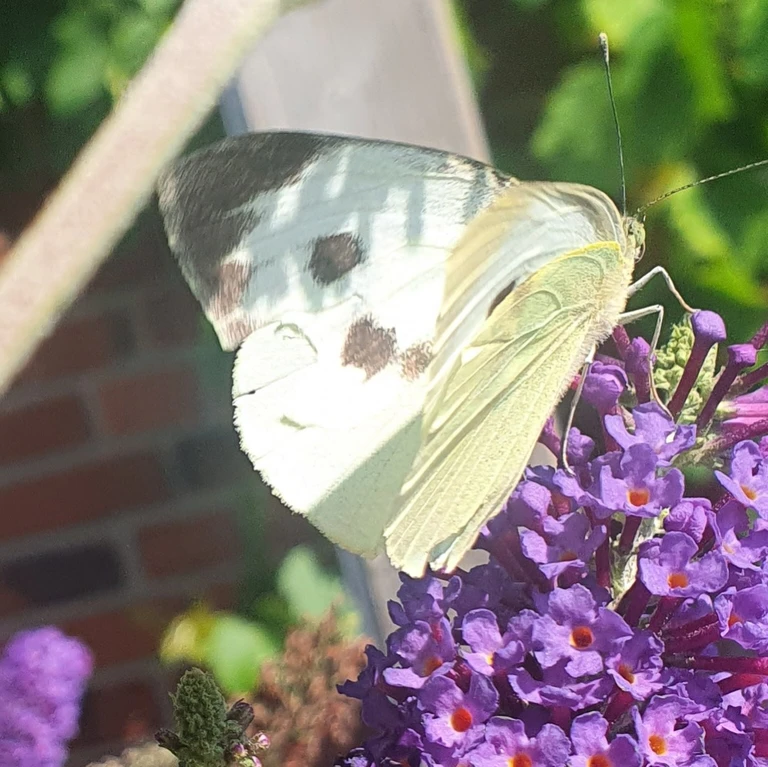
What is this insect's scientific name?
Pieris brassicae
